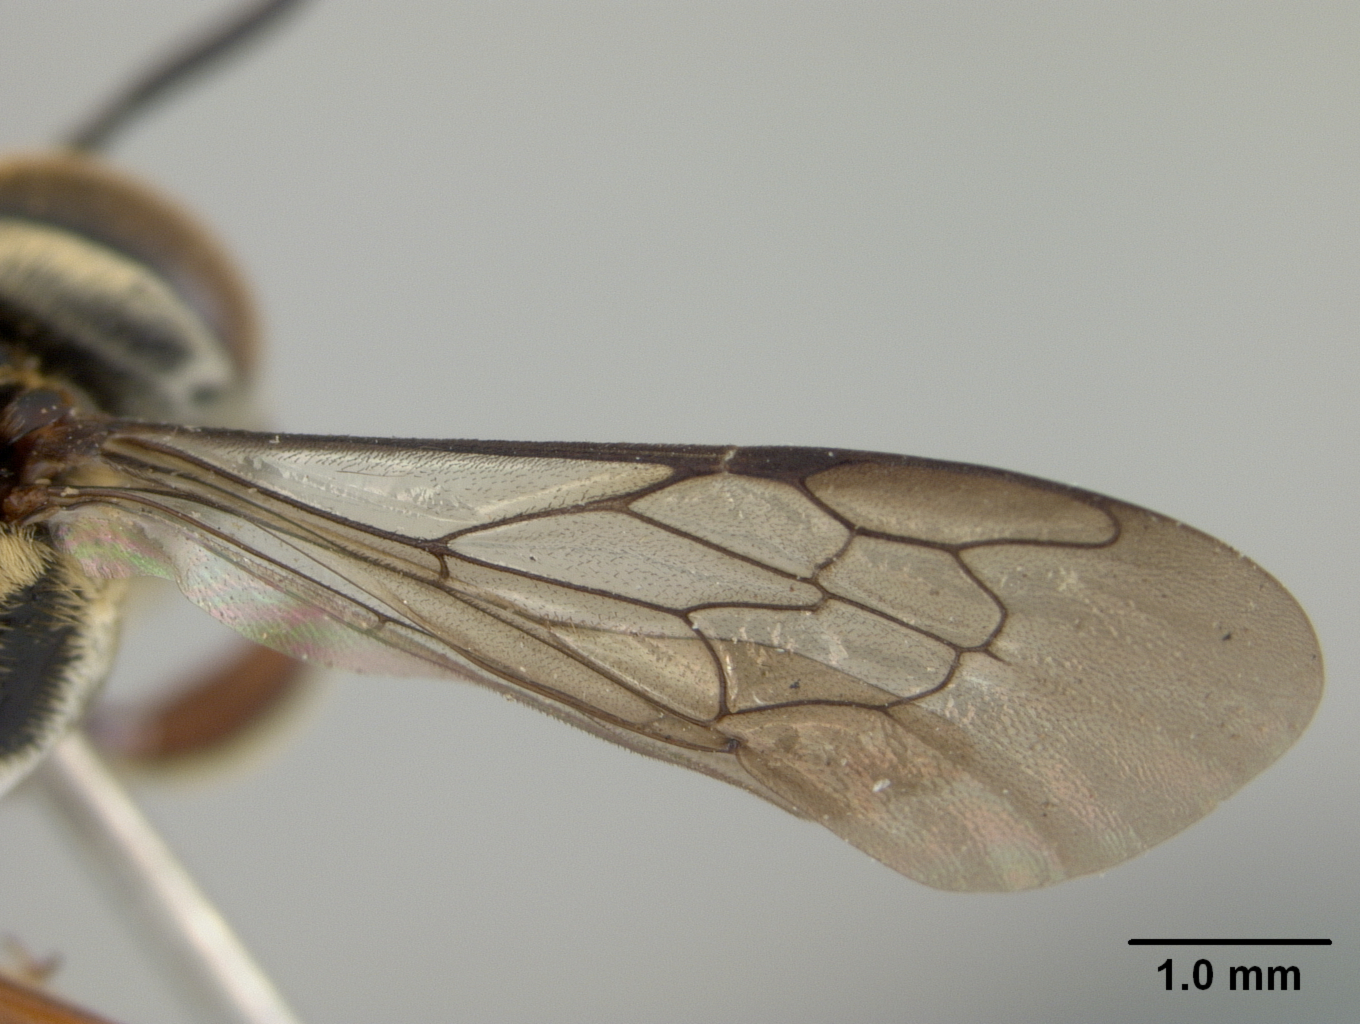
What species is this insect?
Coelioxys bakeri
